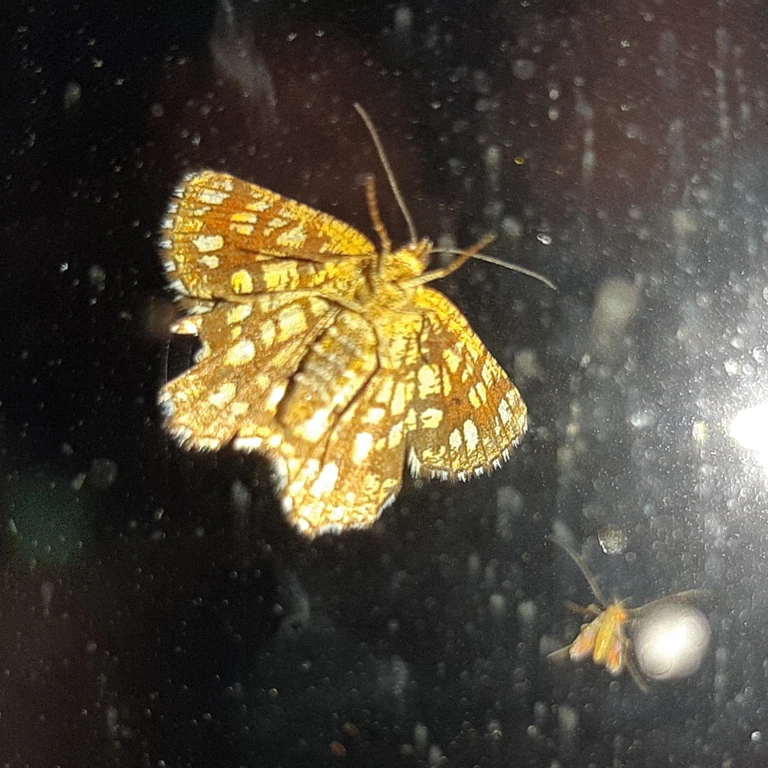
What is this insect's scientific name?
Chiasmia clathrata
